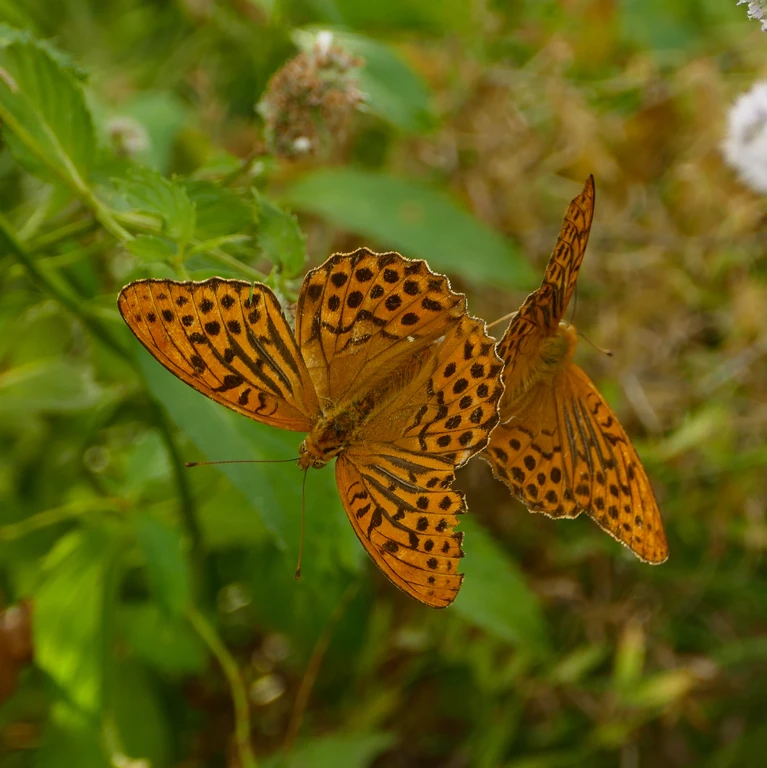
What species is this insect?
Argynnis paphia
